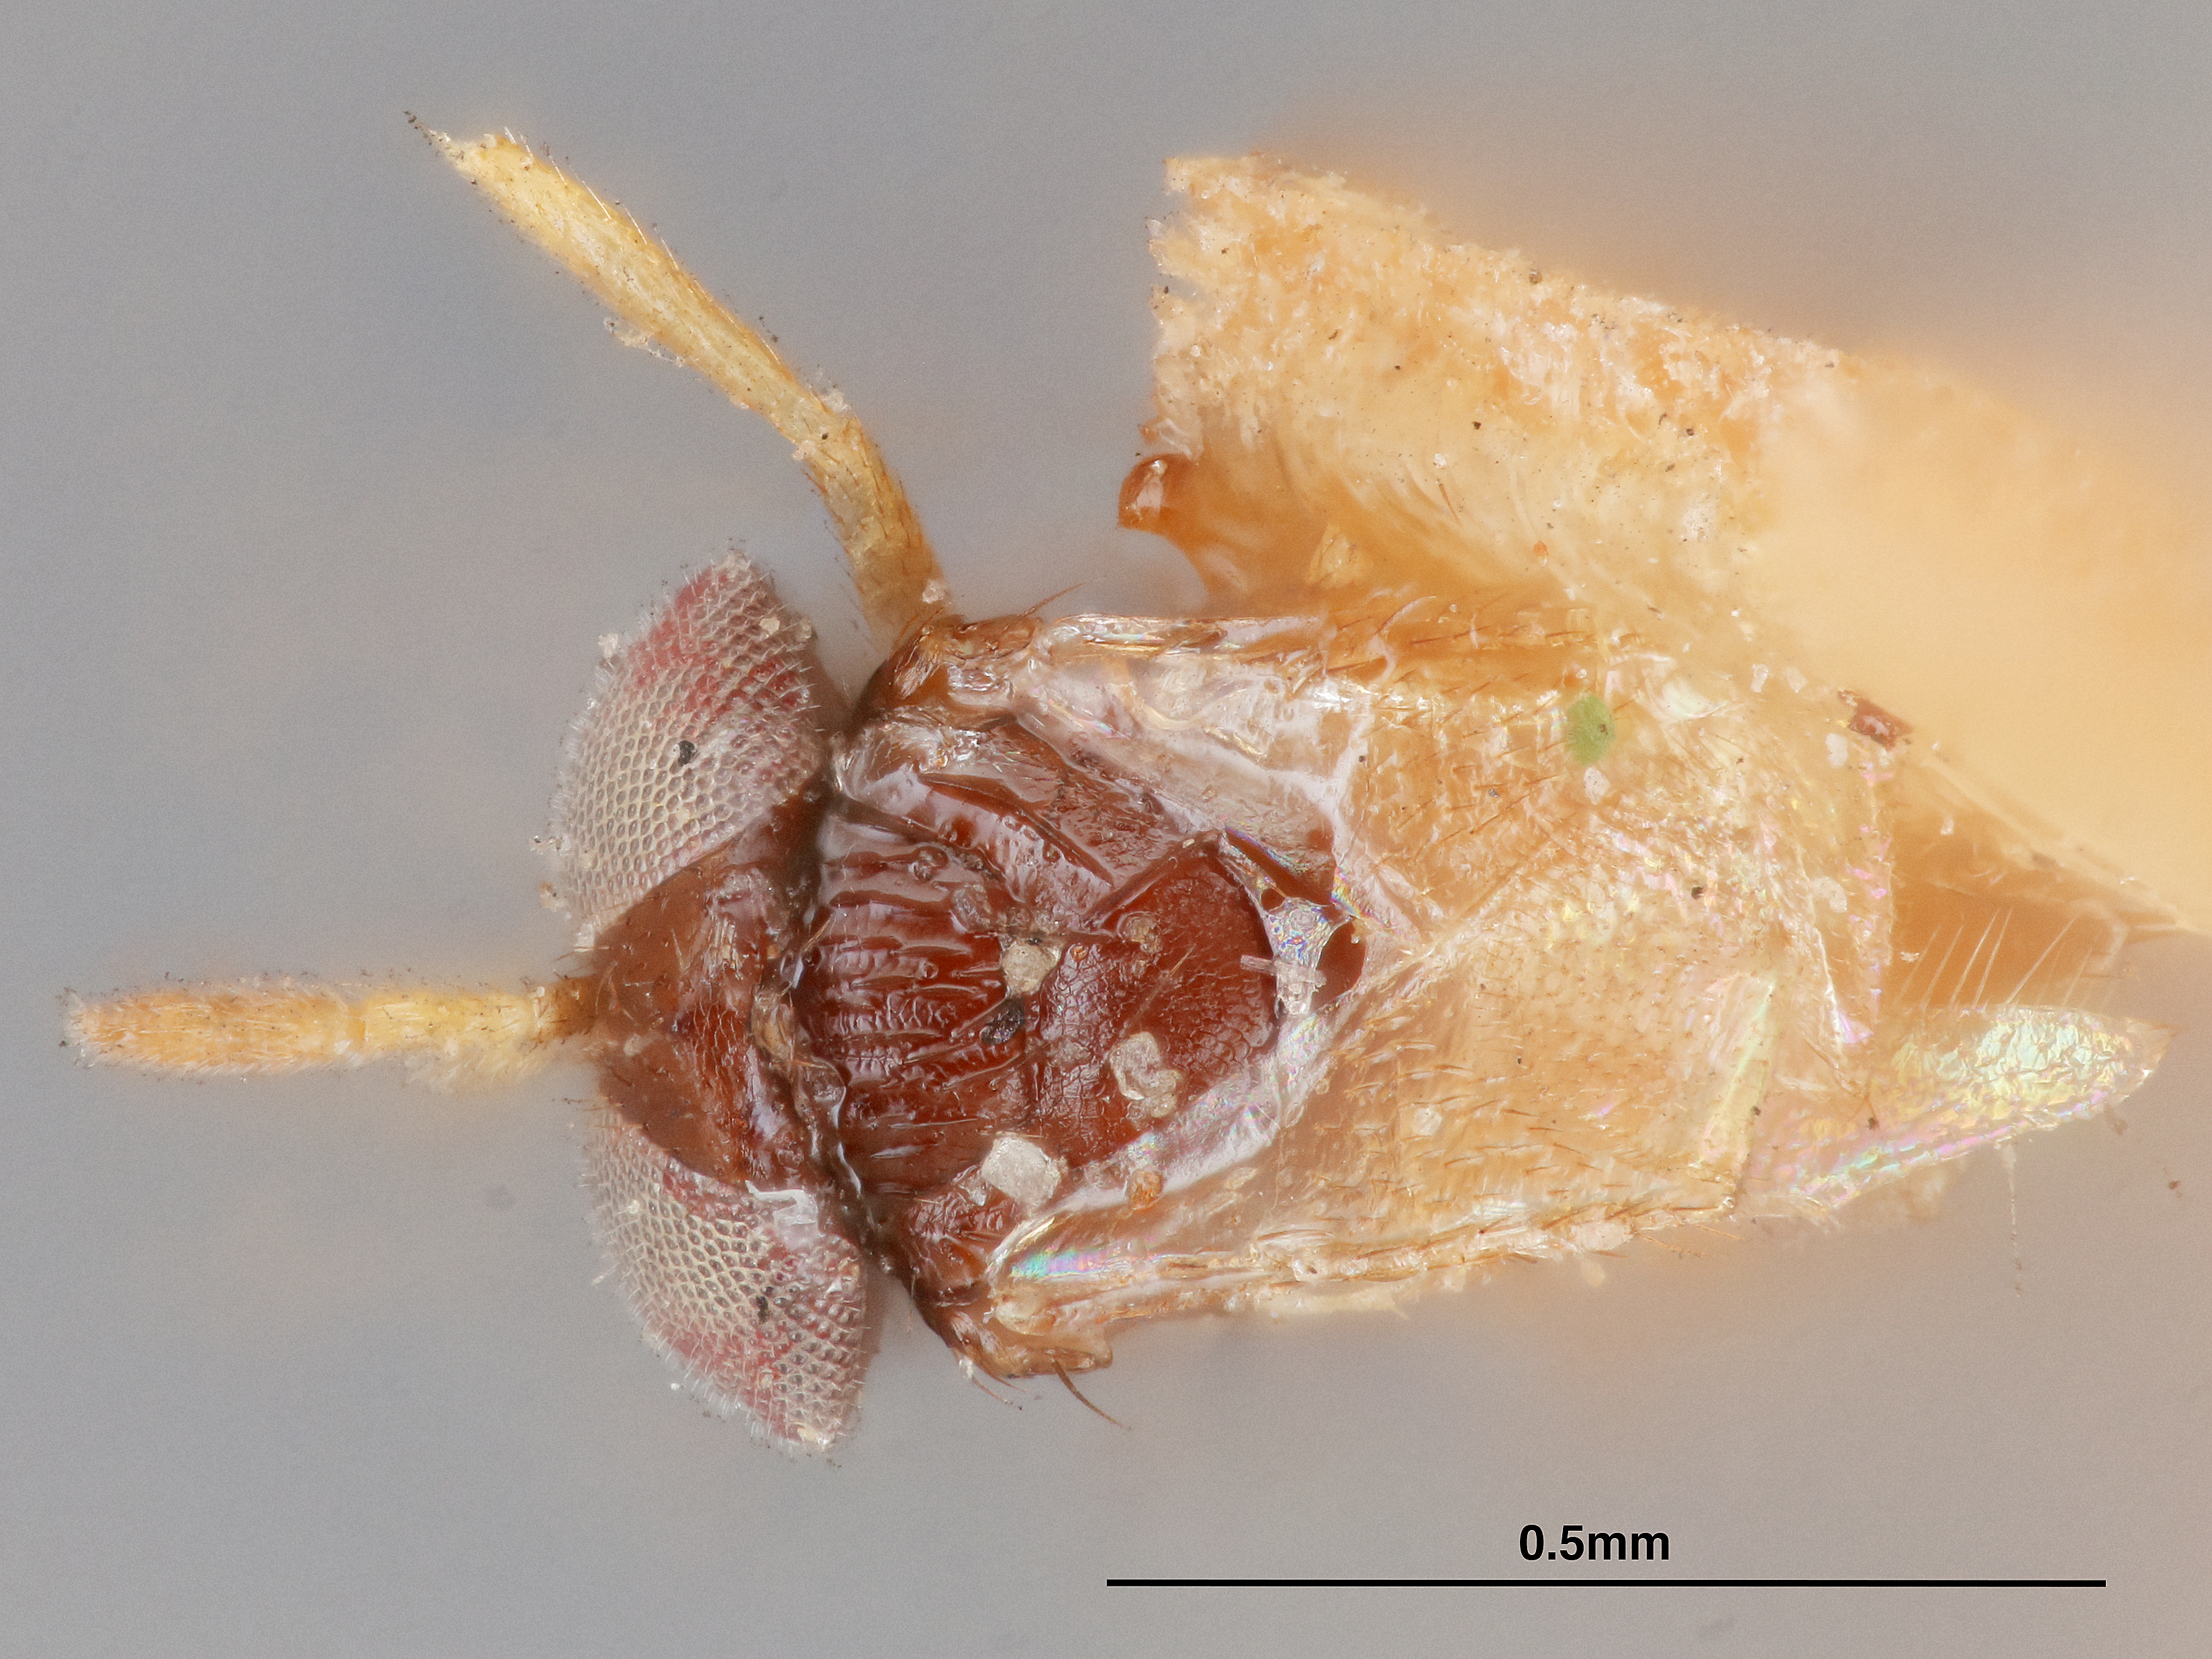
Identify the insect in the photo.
Aphelinus brevipennis
